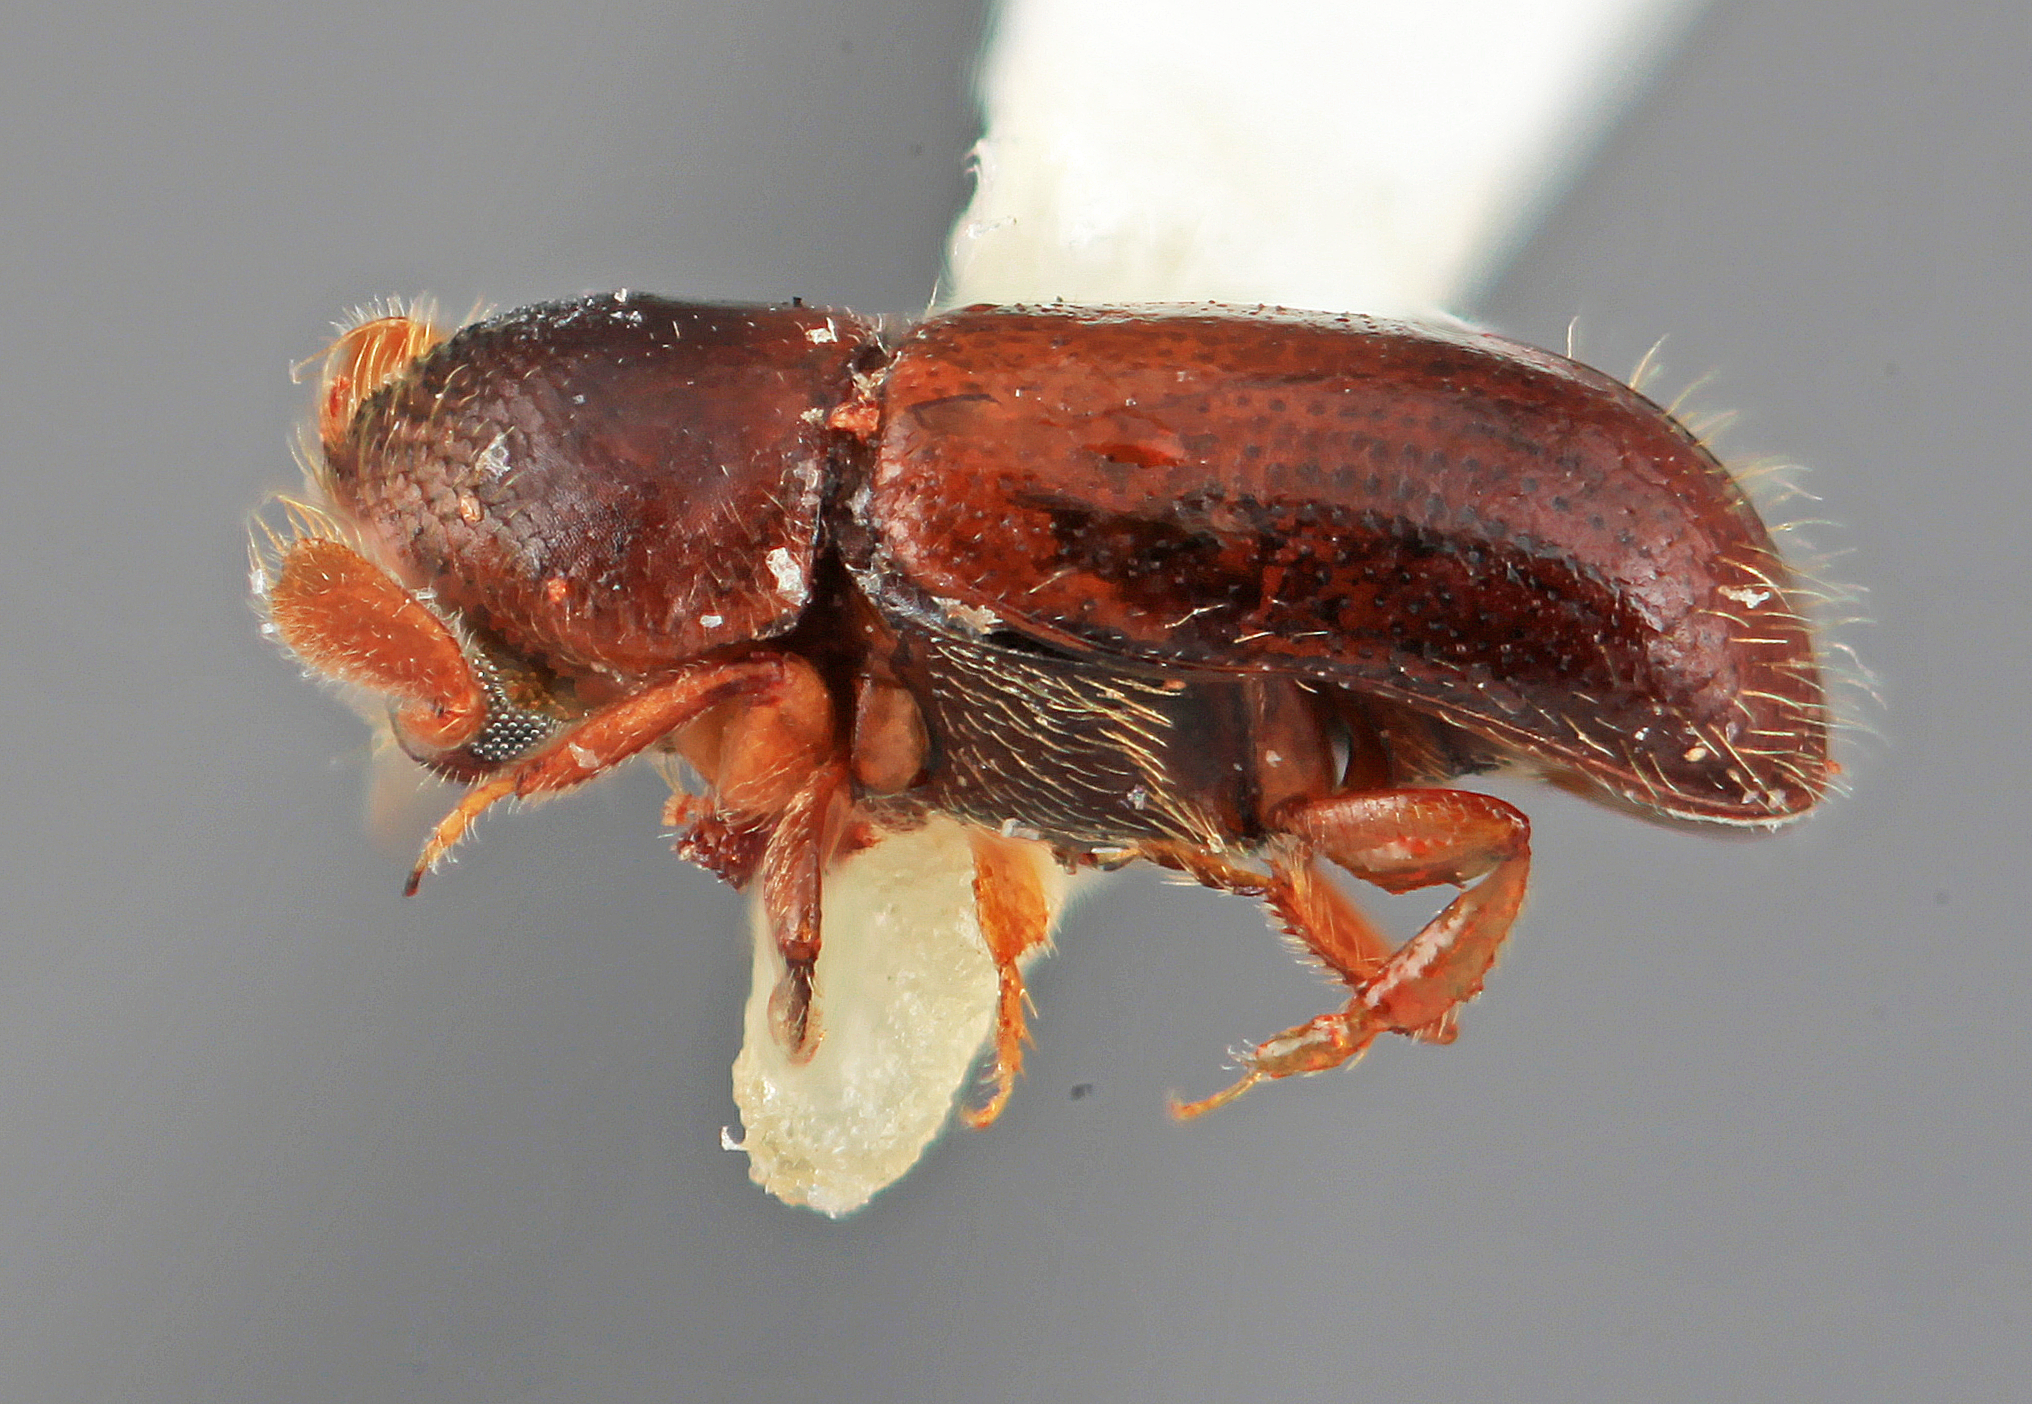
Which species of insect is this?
Corthyloxiphus usticus
